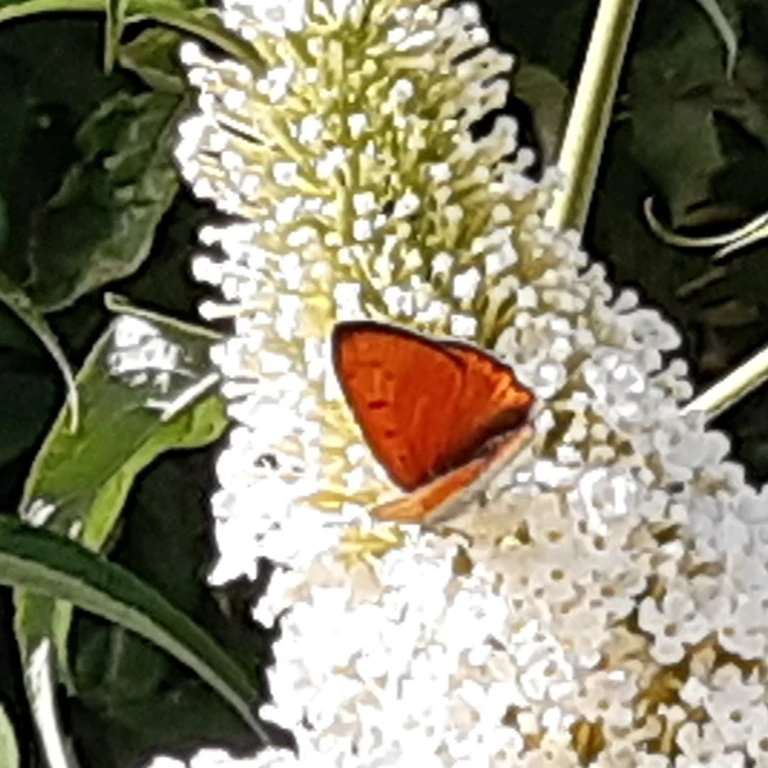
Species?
Lycaena dispar
